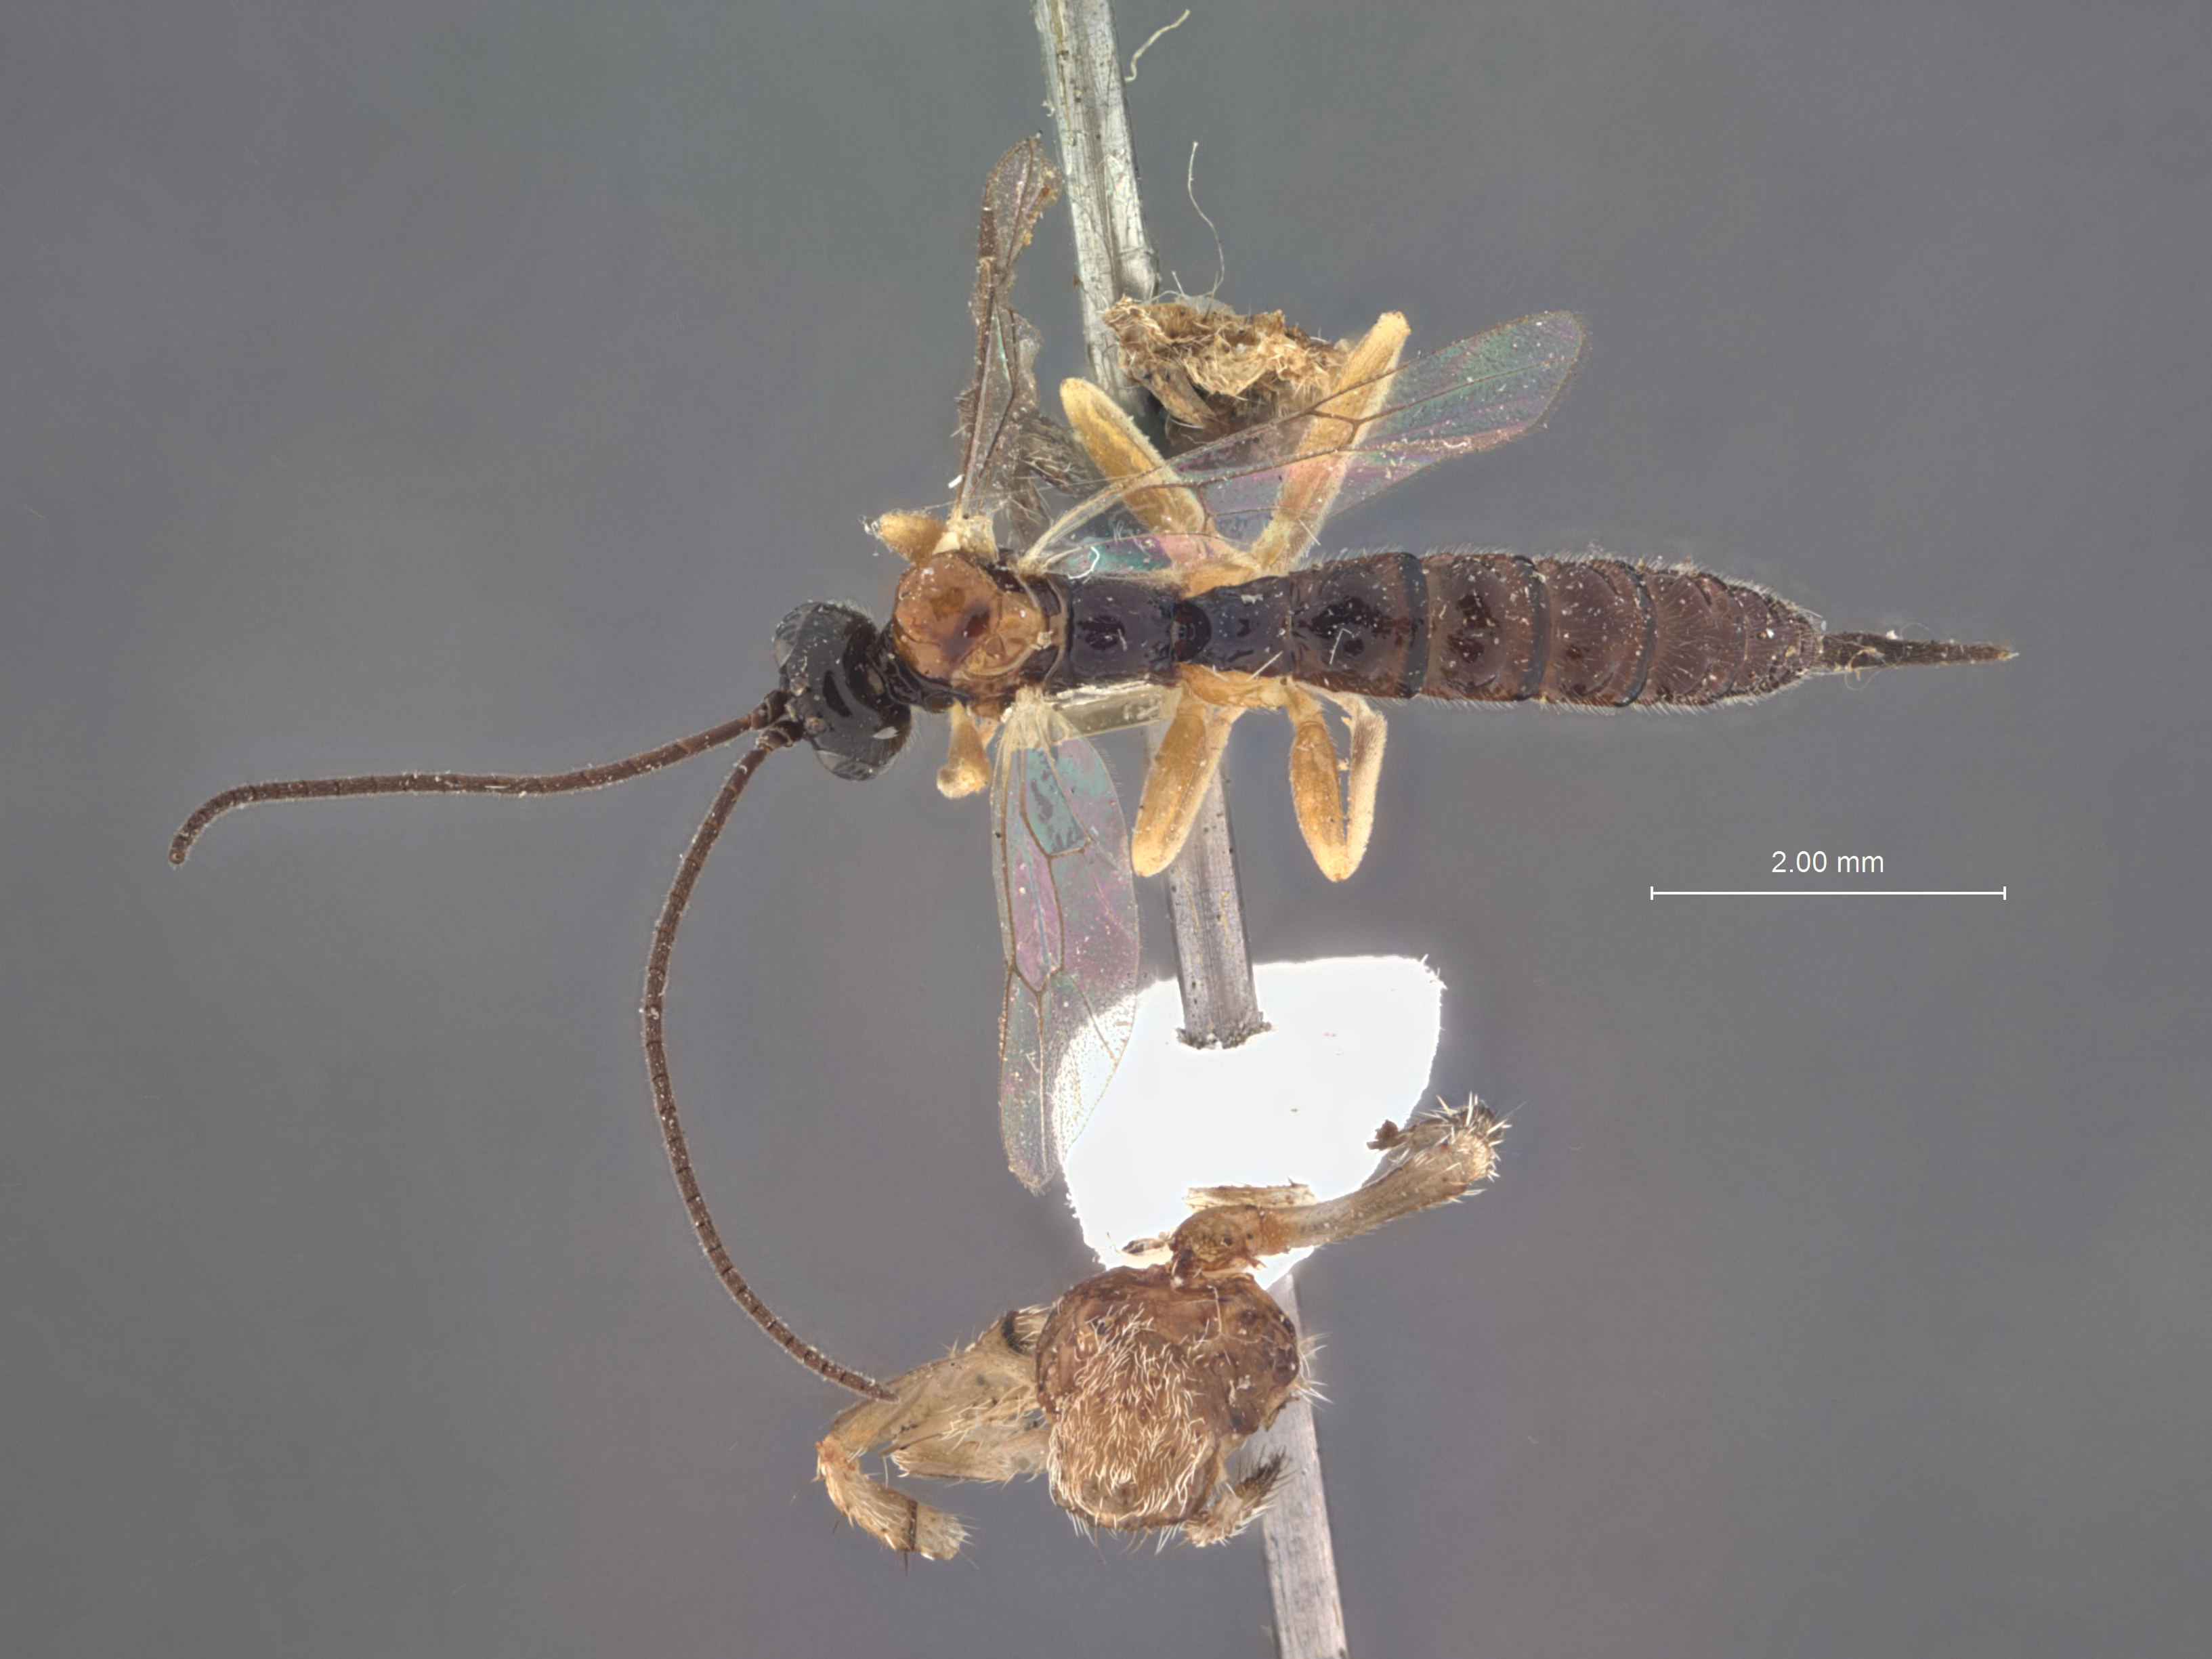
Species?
Polysphincta koebelei
